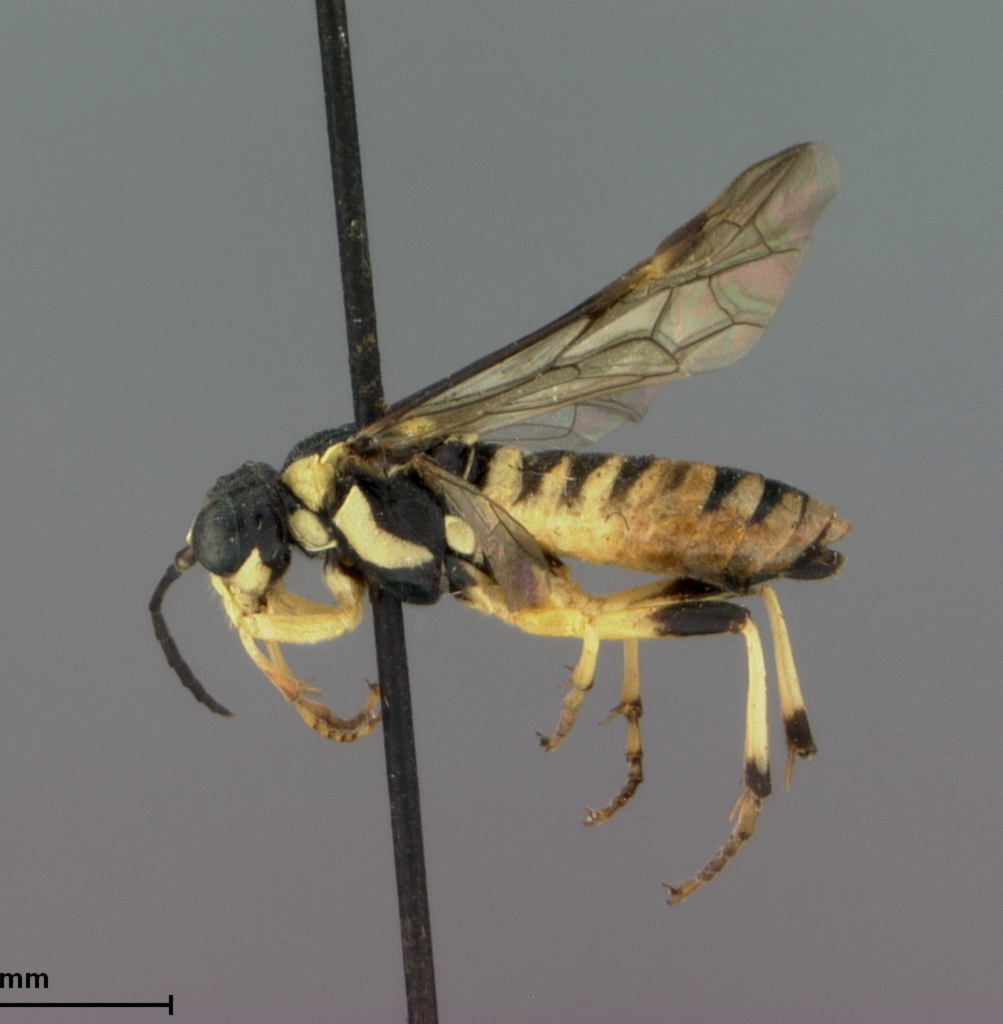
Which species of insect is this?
Tenthredo elegantula
